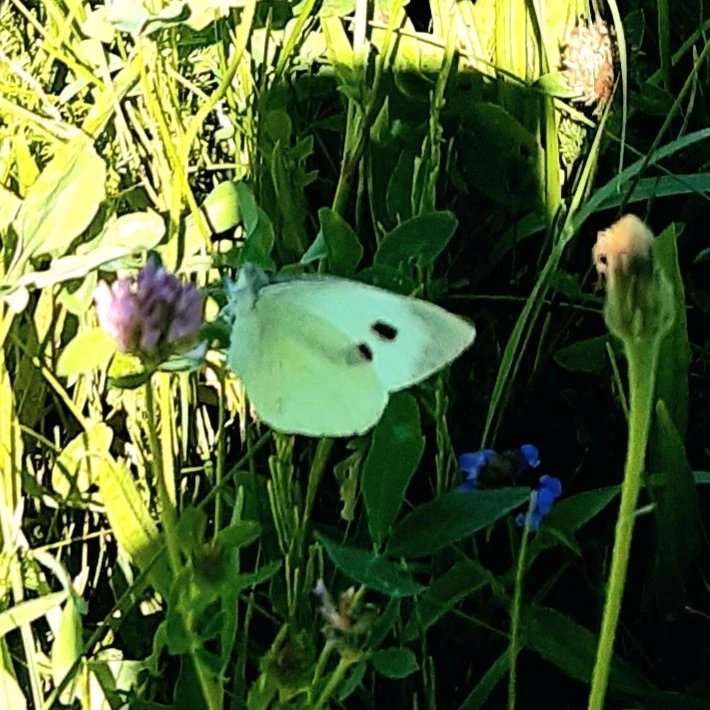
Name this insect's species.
Pieris brassicae
